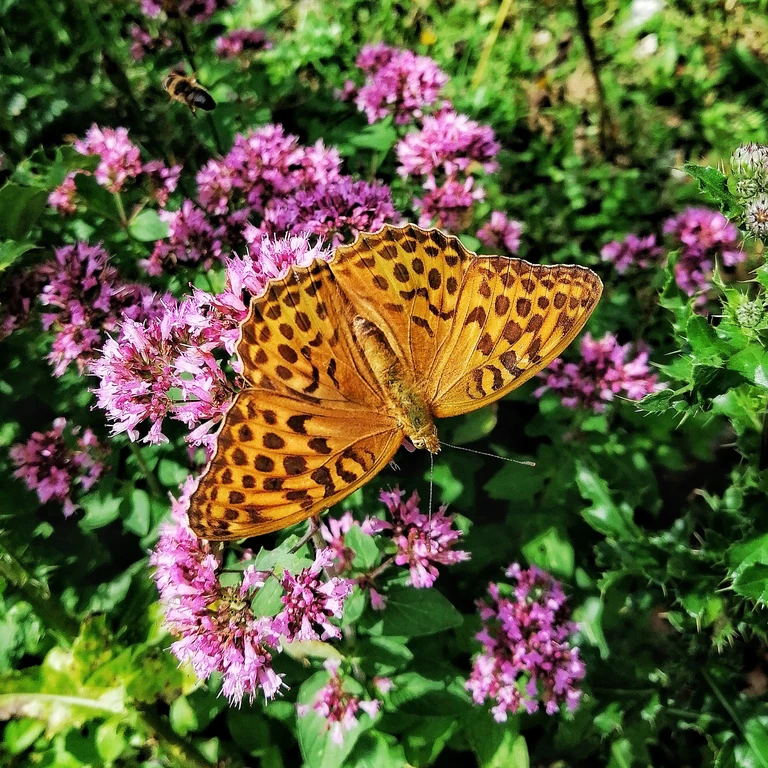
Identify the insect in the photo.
Argynnis paphia
